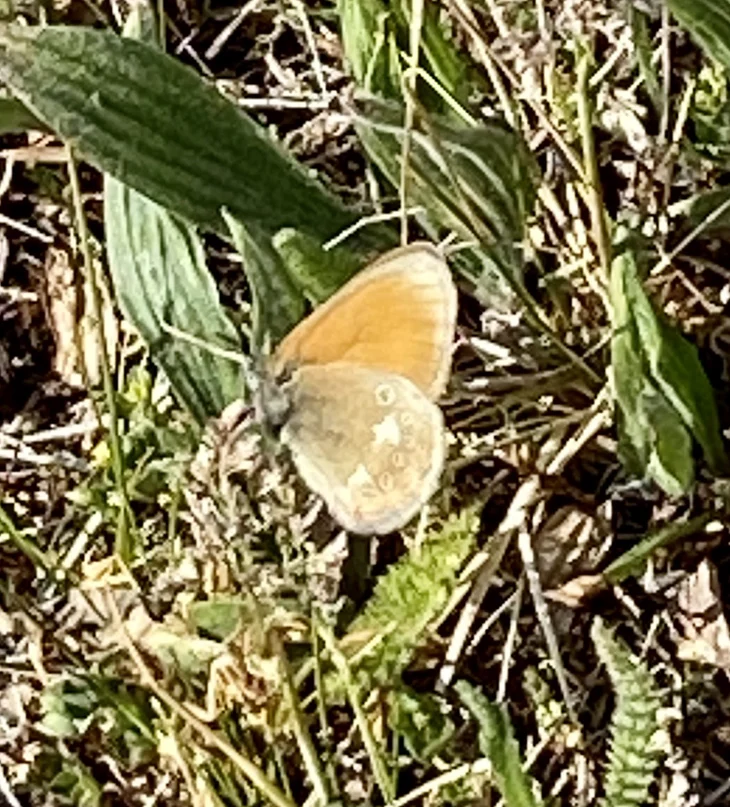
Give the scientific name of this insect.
Coenonympha glycerion (also Coenonympha iphis)
